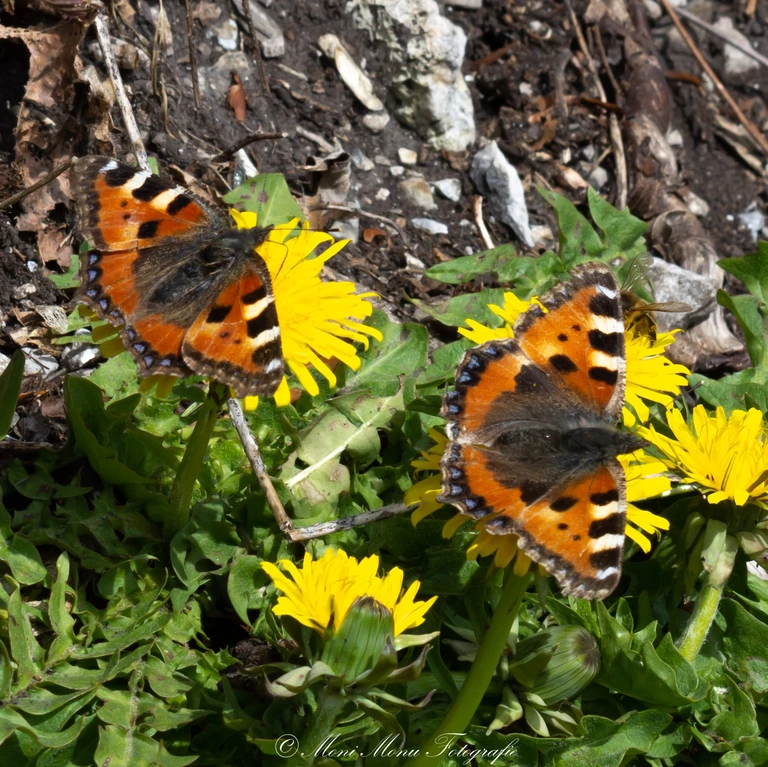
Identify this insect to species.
Aglais urticae
